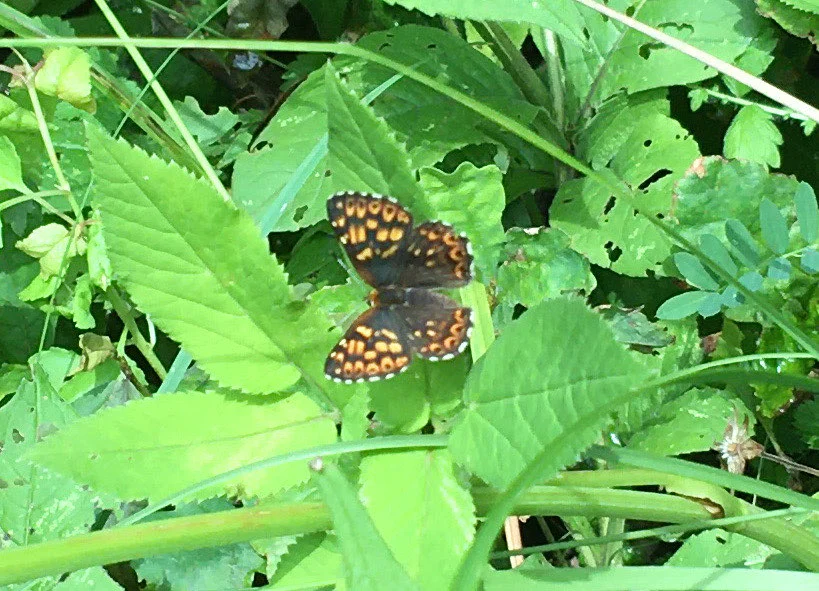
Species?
Hamearis lucina
